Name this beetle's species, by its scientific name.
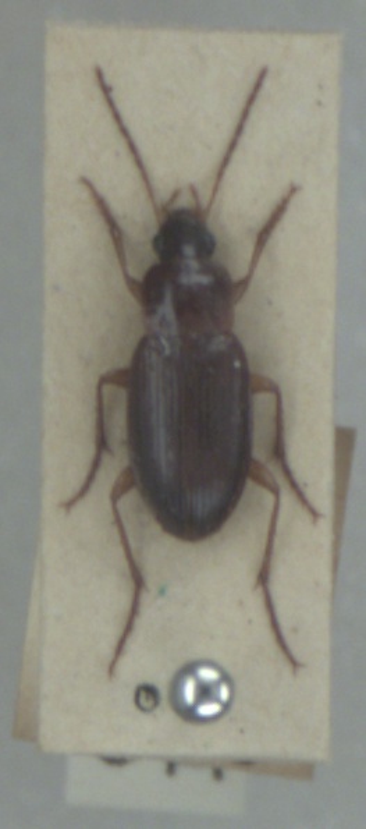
Calathus mollis
